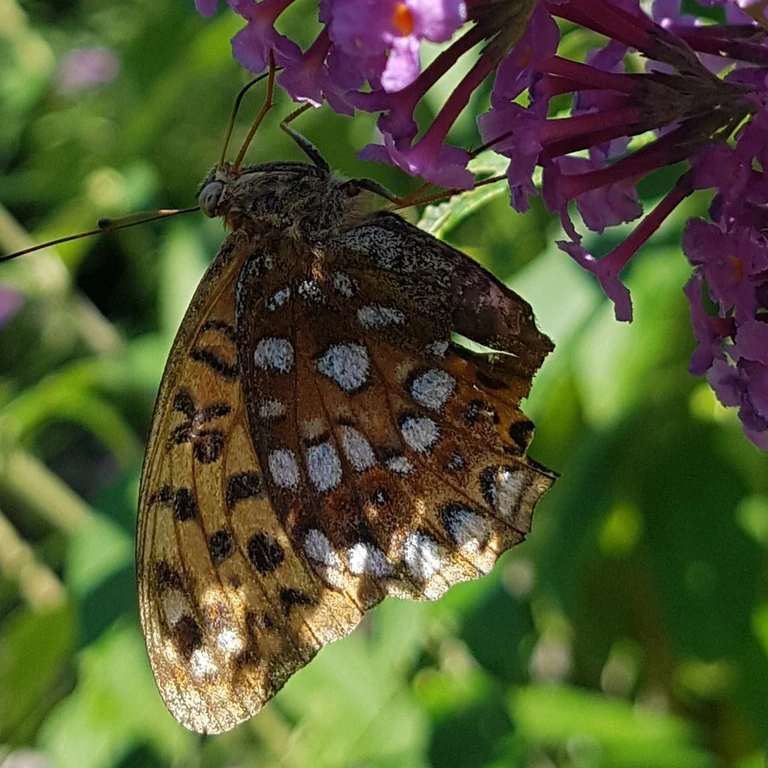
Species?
Fabriciana adippe
